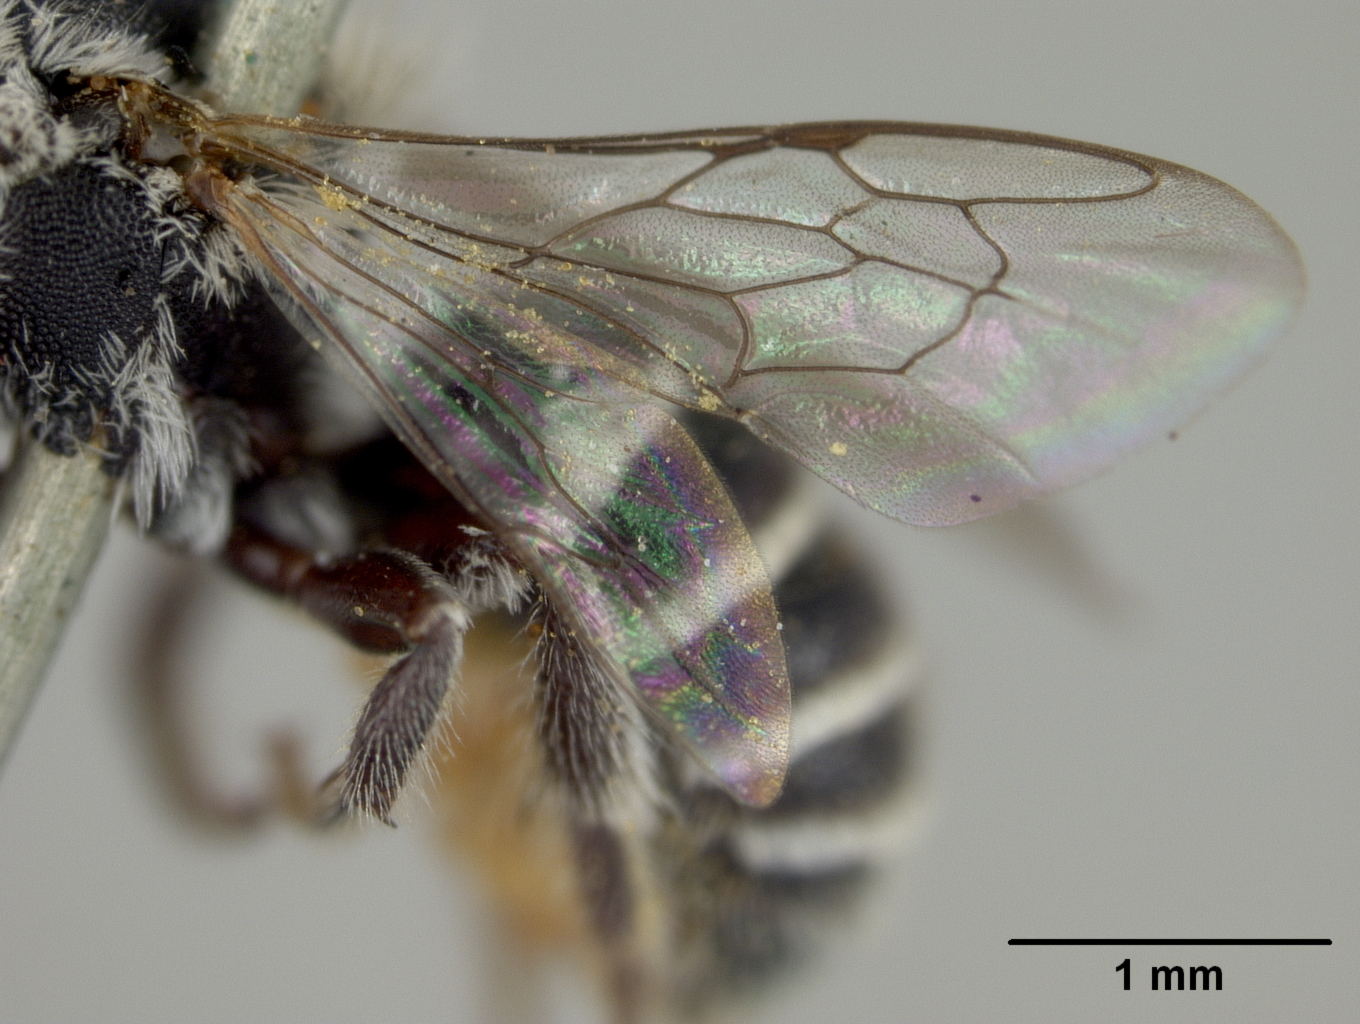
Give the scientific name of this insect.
Heriades cactorum
